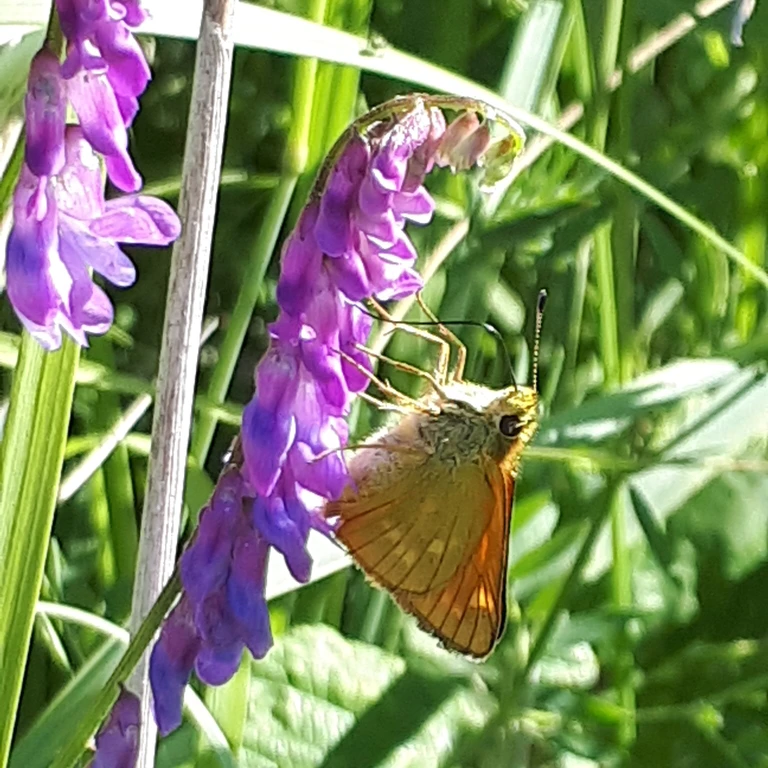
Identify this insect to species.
Ochlodes sylvanus (also Ochlodes venata)
